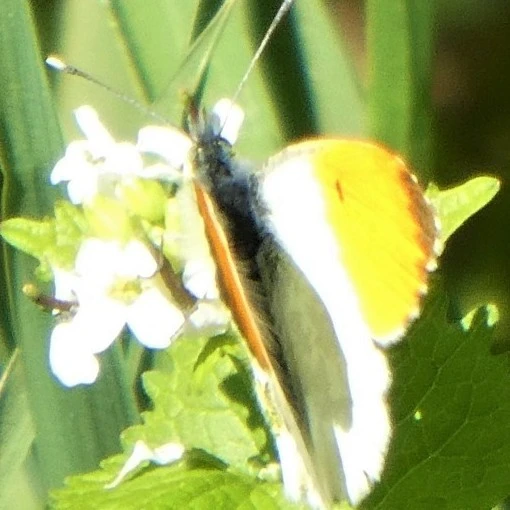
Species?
Anthocharis cardamines
